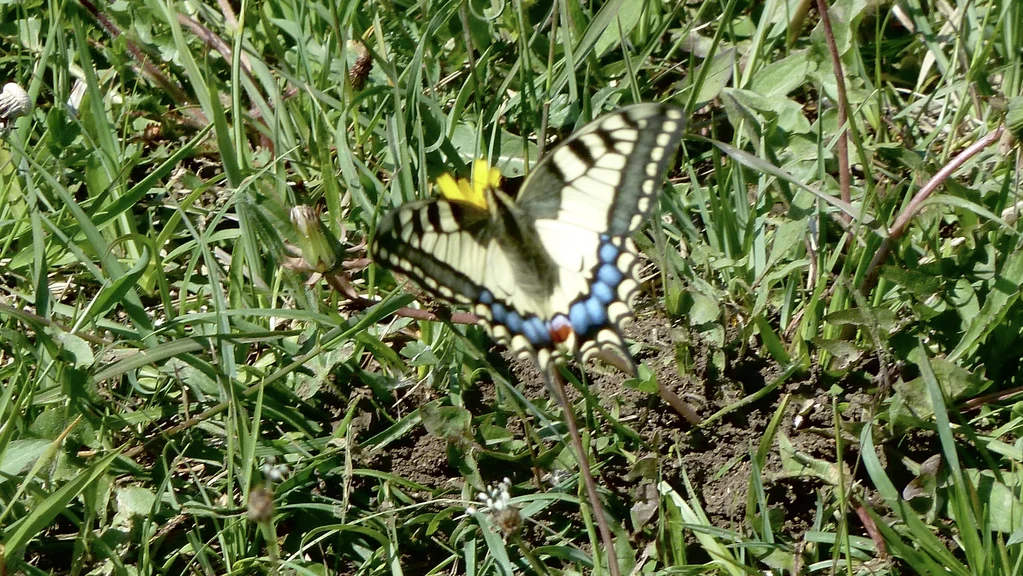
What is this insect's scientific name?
Papilio machaon
